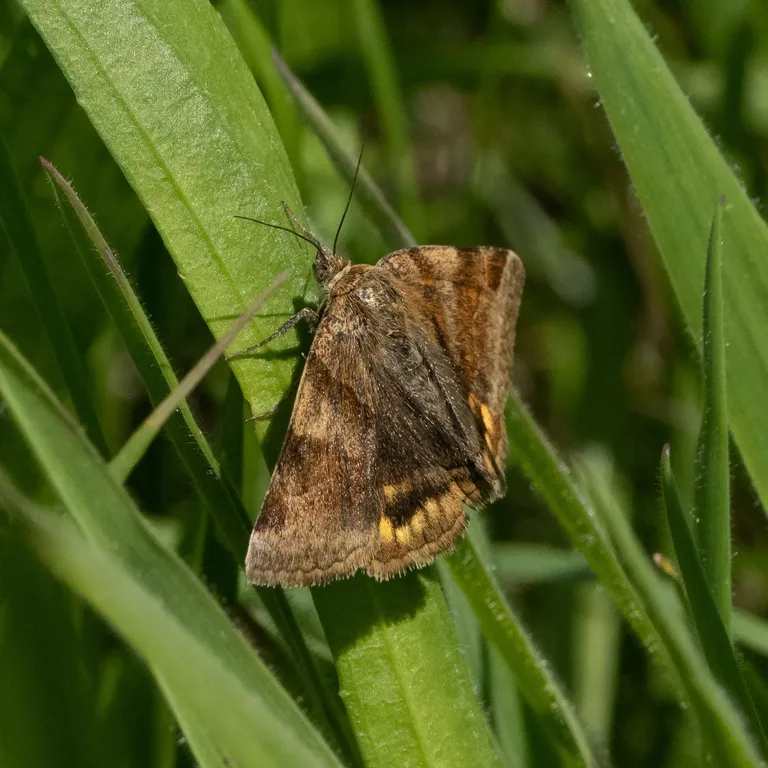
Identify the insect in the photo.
Euclidia glyphica
